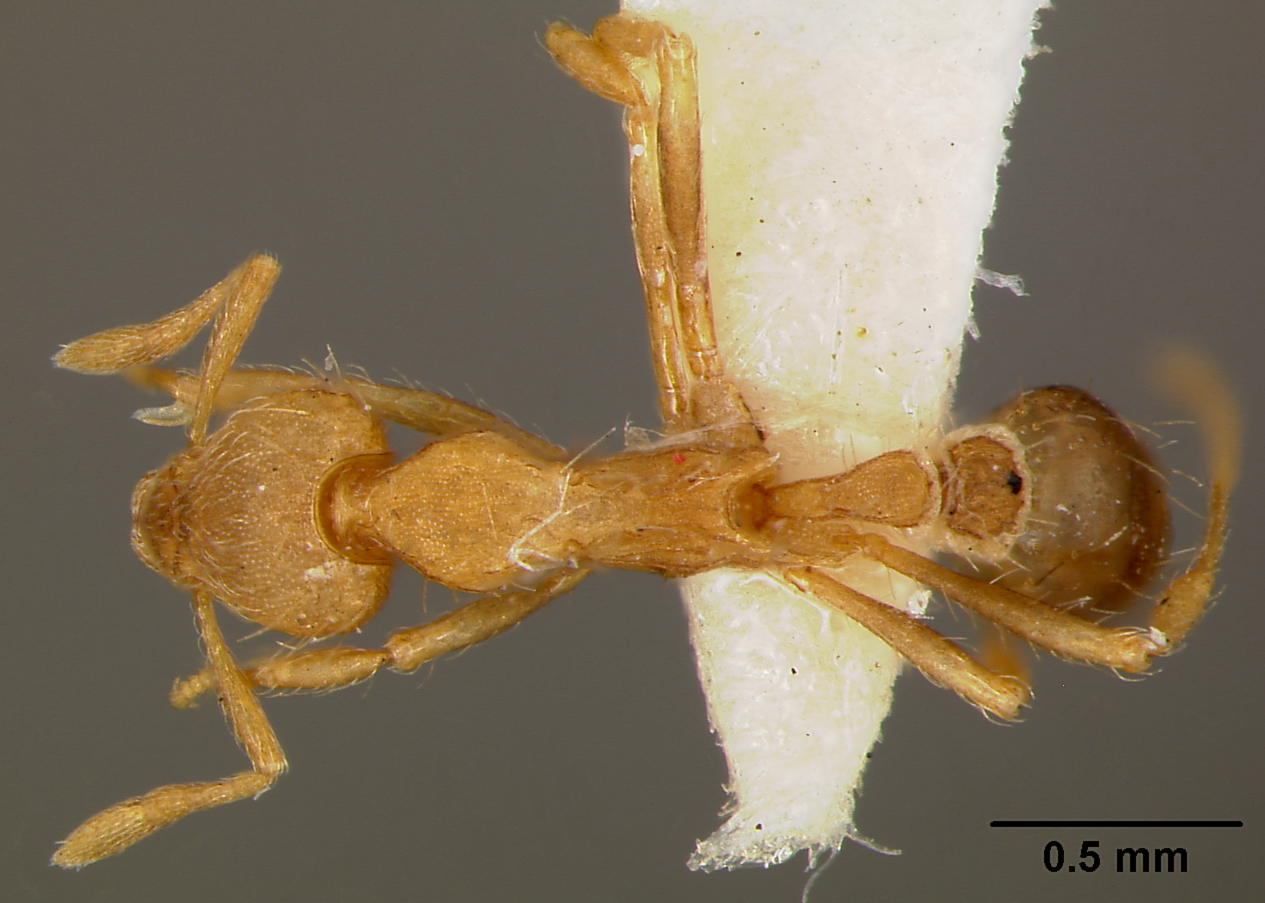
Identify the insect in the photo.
Strumigenys inezae
